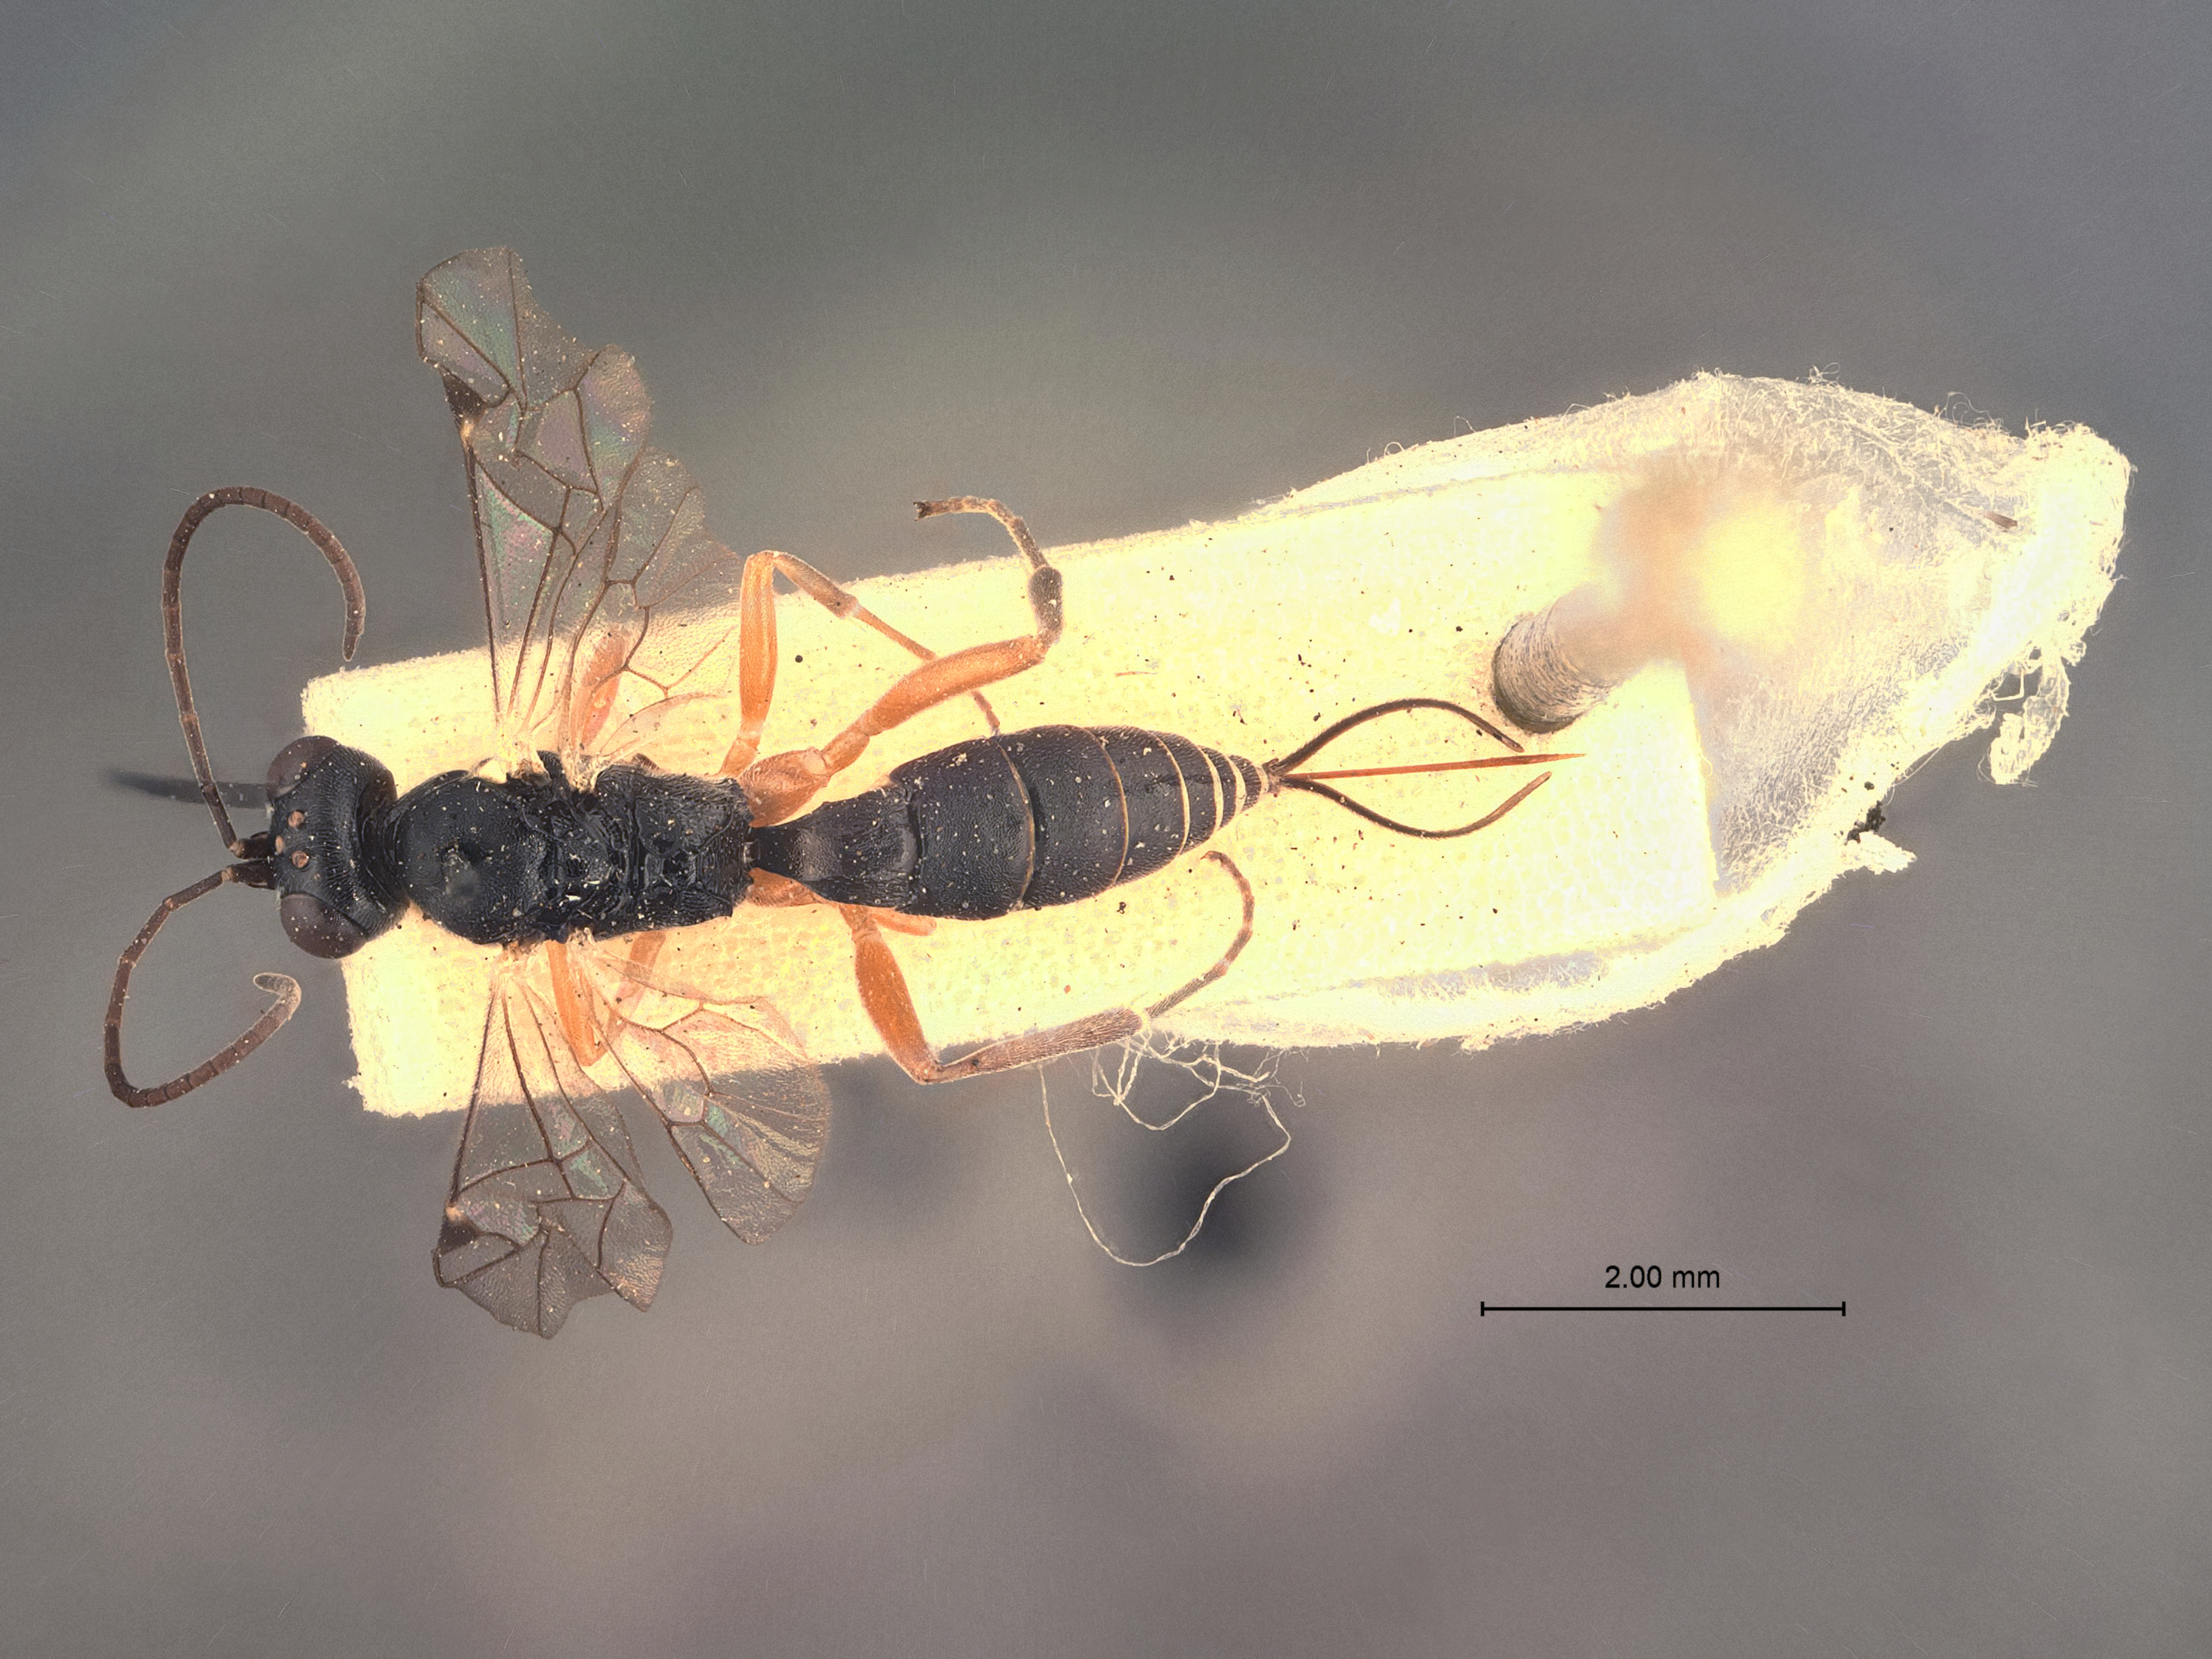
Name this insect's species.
Aenoplex plesiotypus
